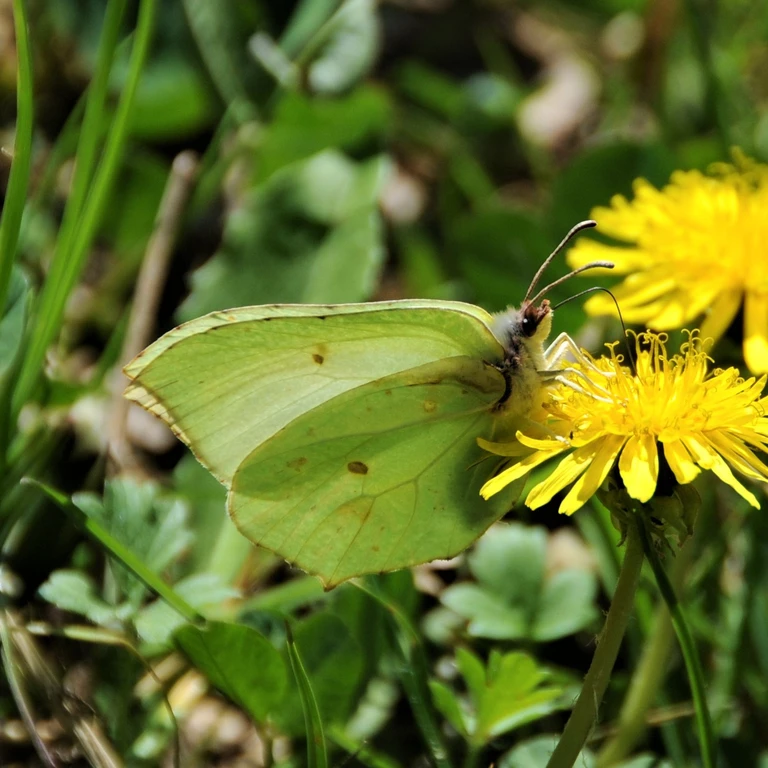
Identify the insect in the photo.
Gonepteryx rhamni
